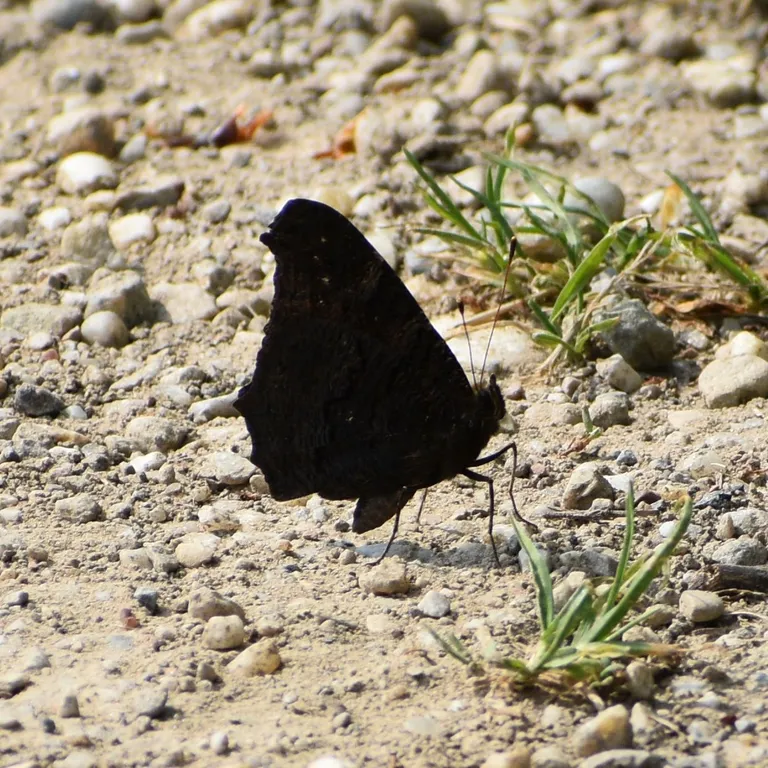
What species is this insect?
Aglais io
